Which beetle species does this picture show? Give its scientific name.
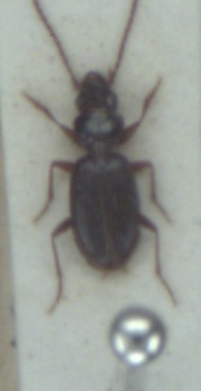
Bembidion nigropiceum
